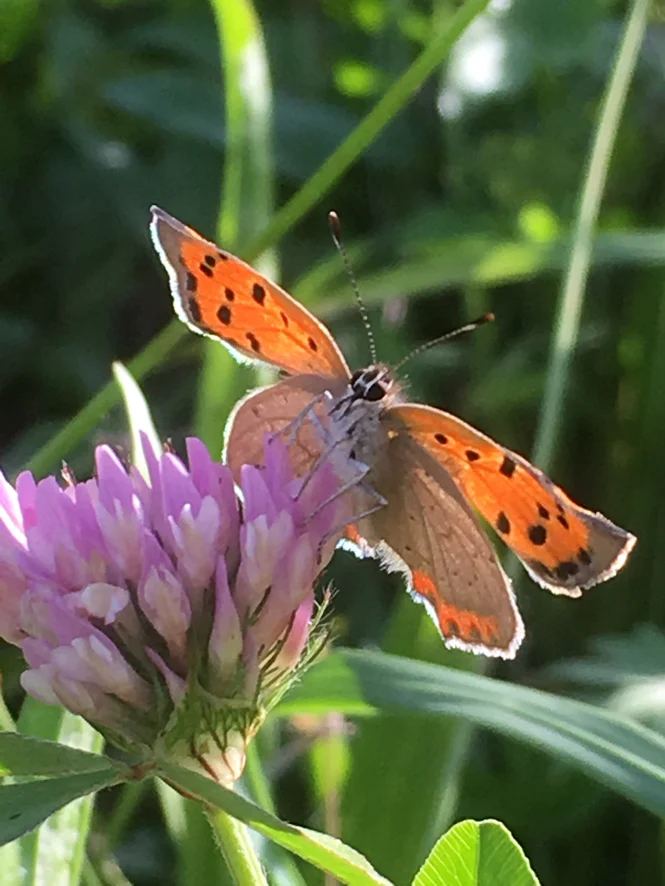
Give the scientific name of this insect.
Lycaena phlaeas
